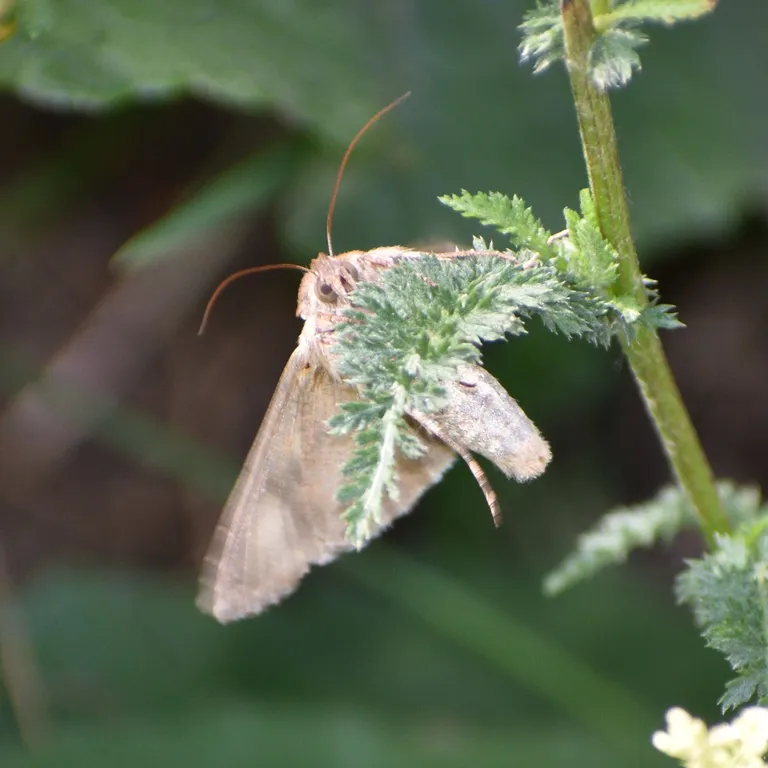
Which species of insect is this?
Autographa gamma
